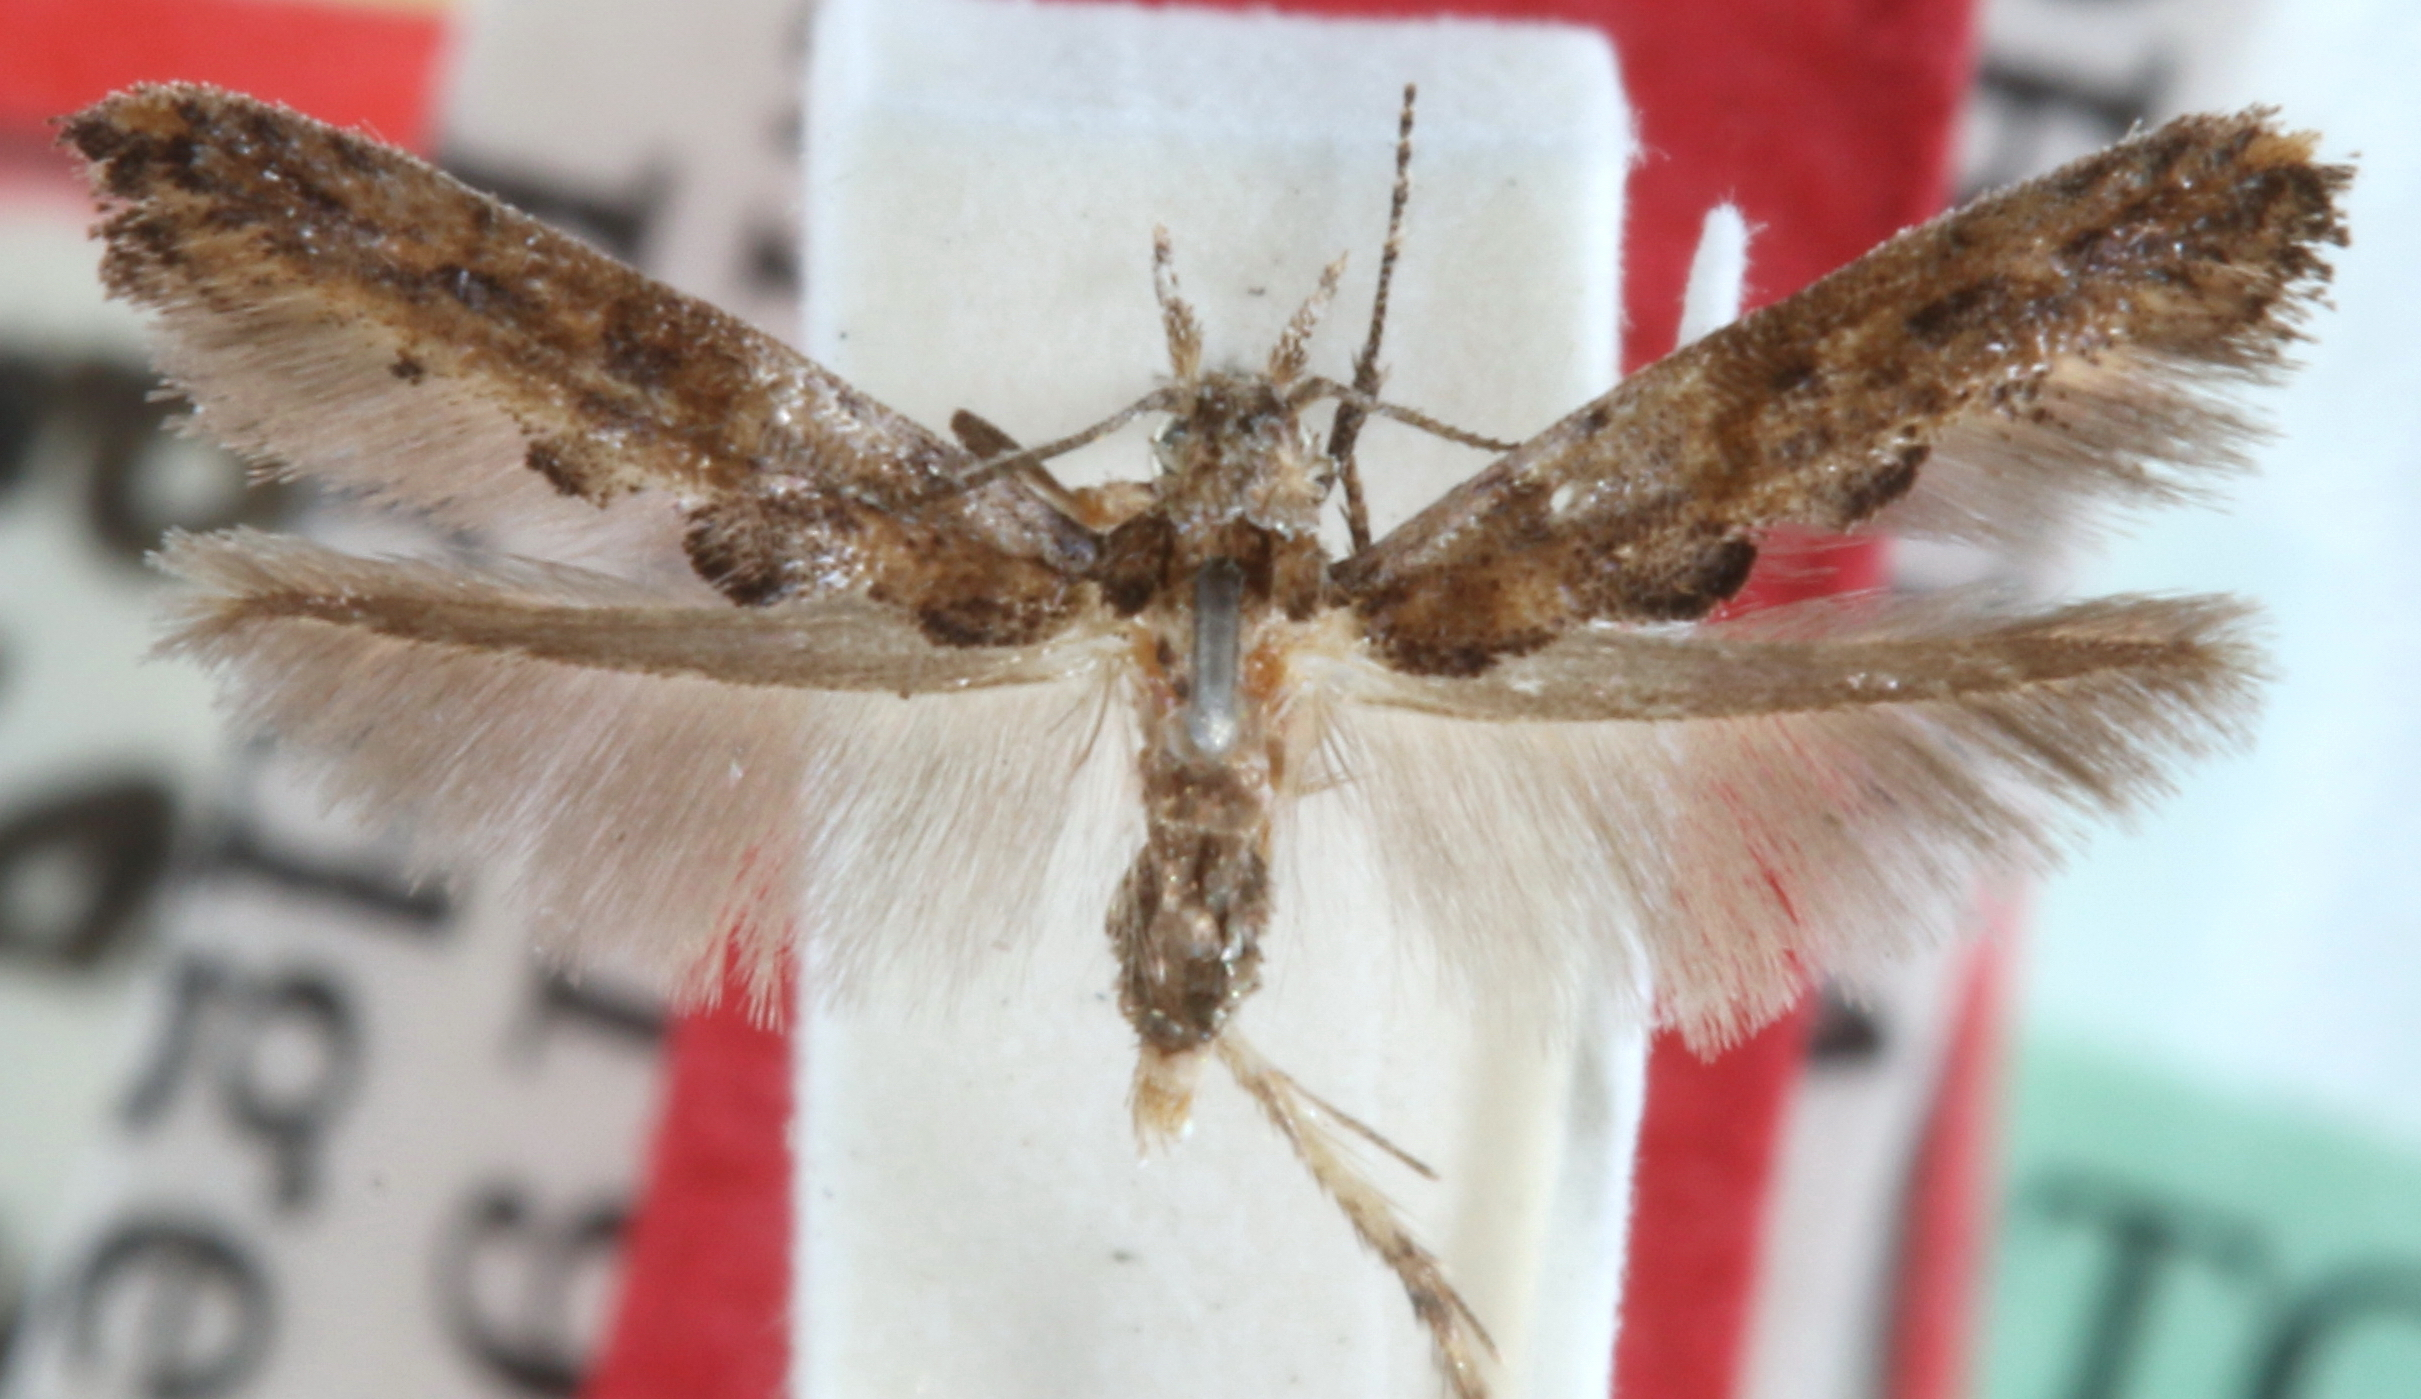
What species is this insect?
Parochromolopis floridana
